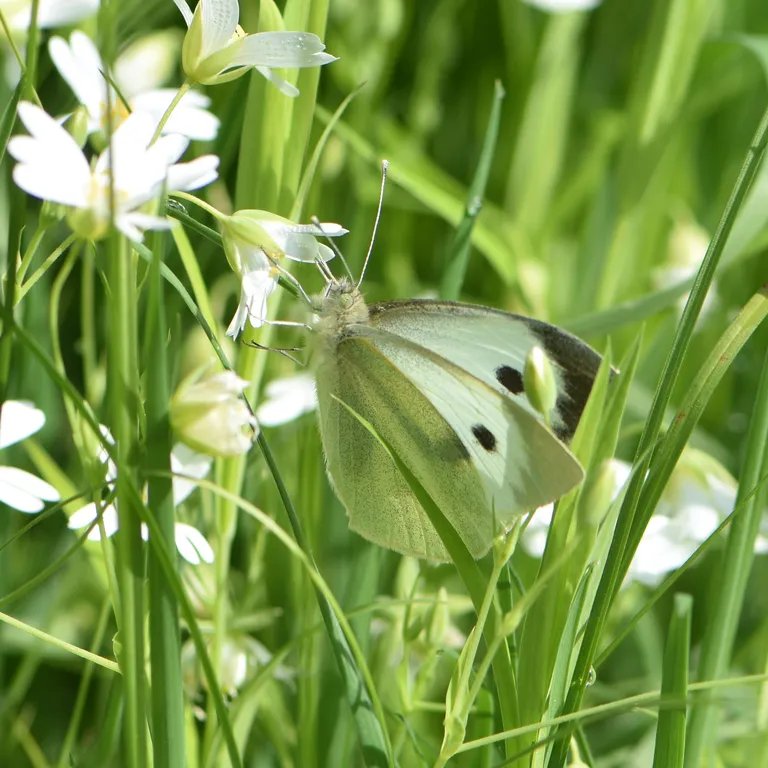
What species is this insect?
Pieris brassicae
